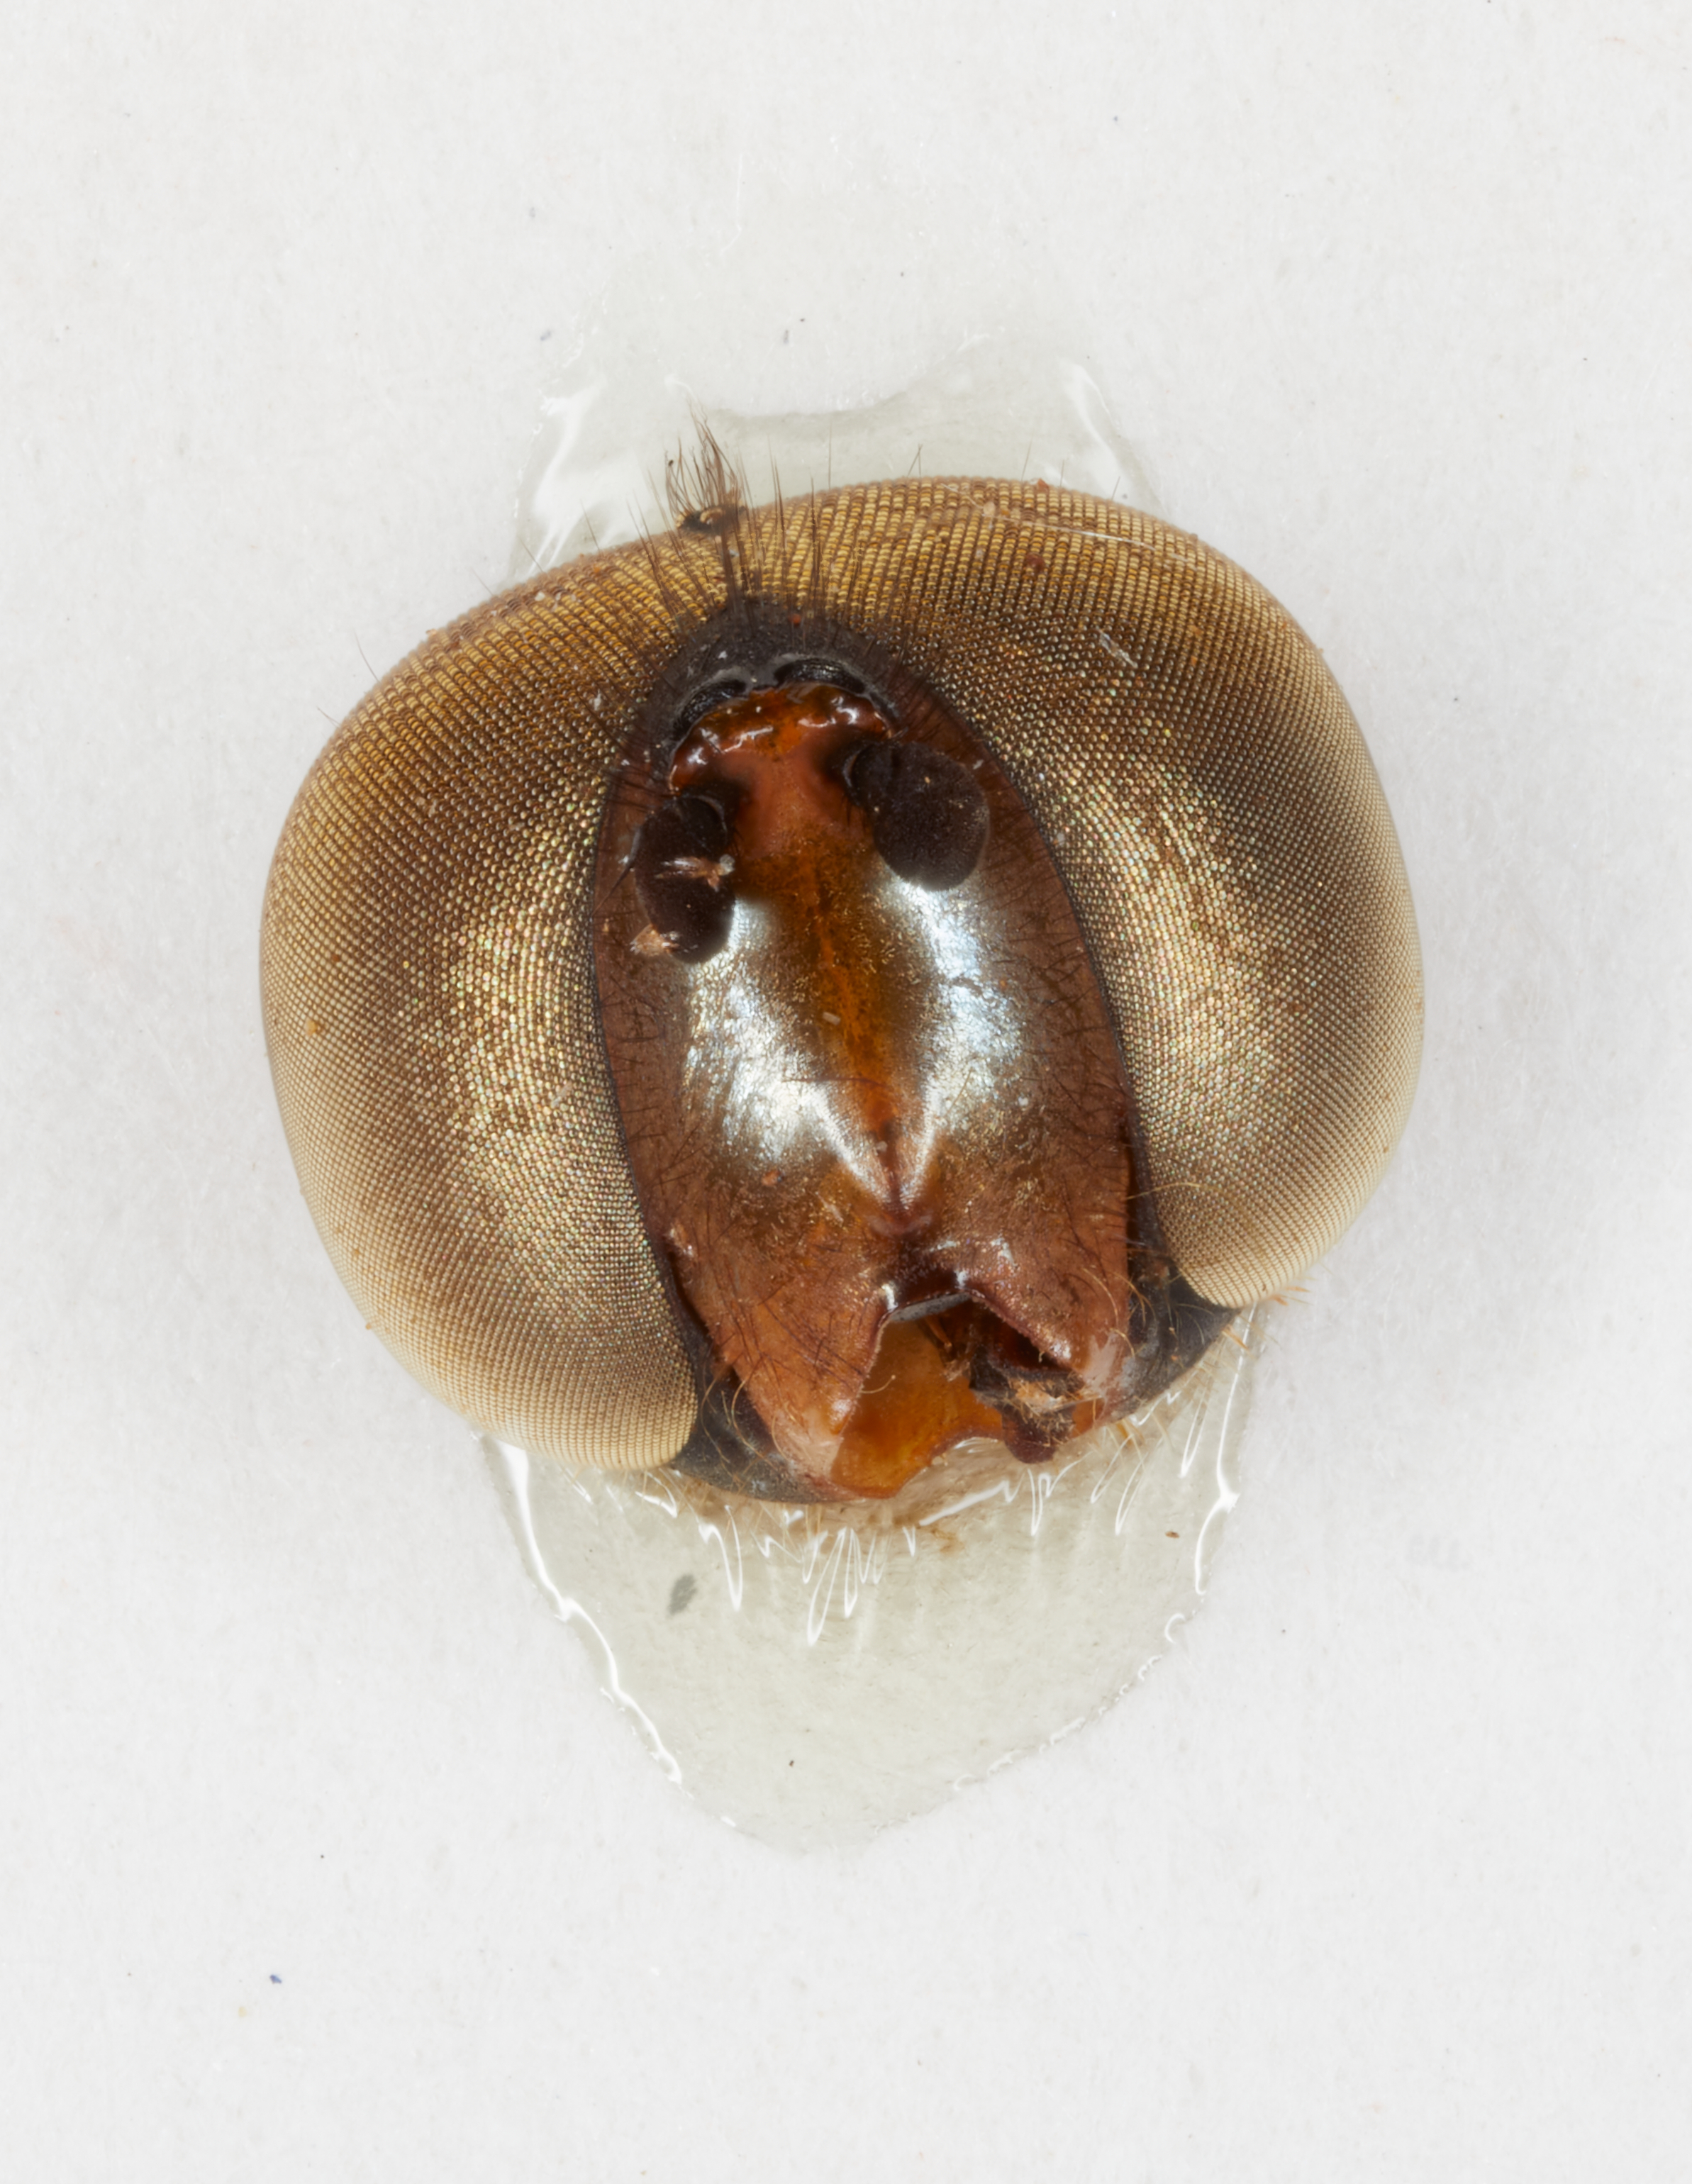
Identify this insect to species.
Parasyrphus thompsoni
